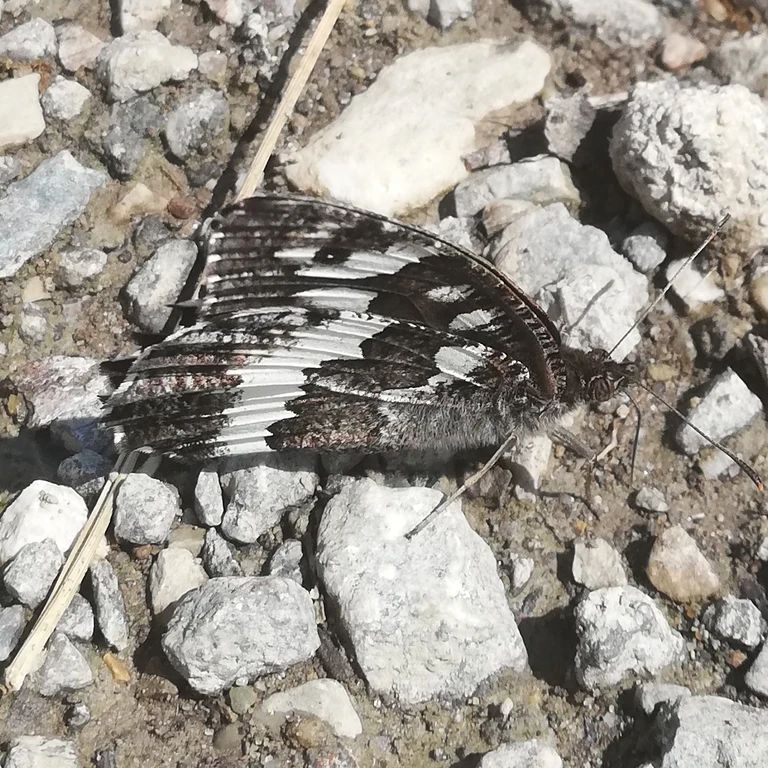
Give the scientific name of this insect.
Brintesia circe
